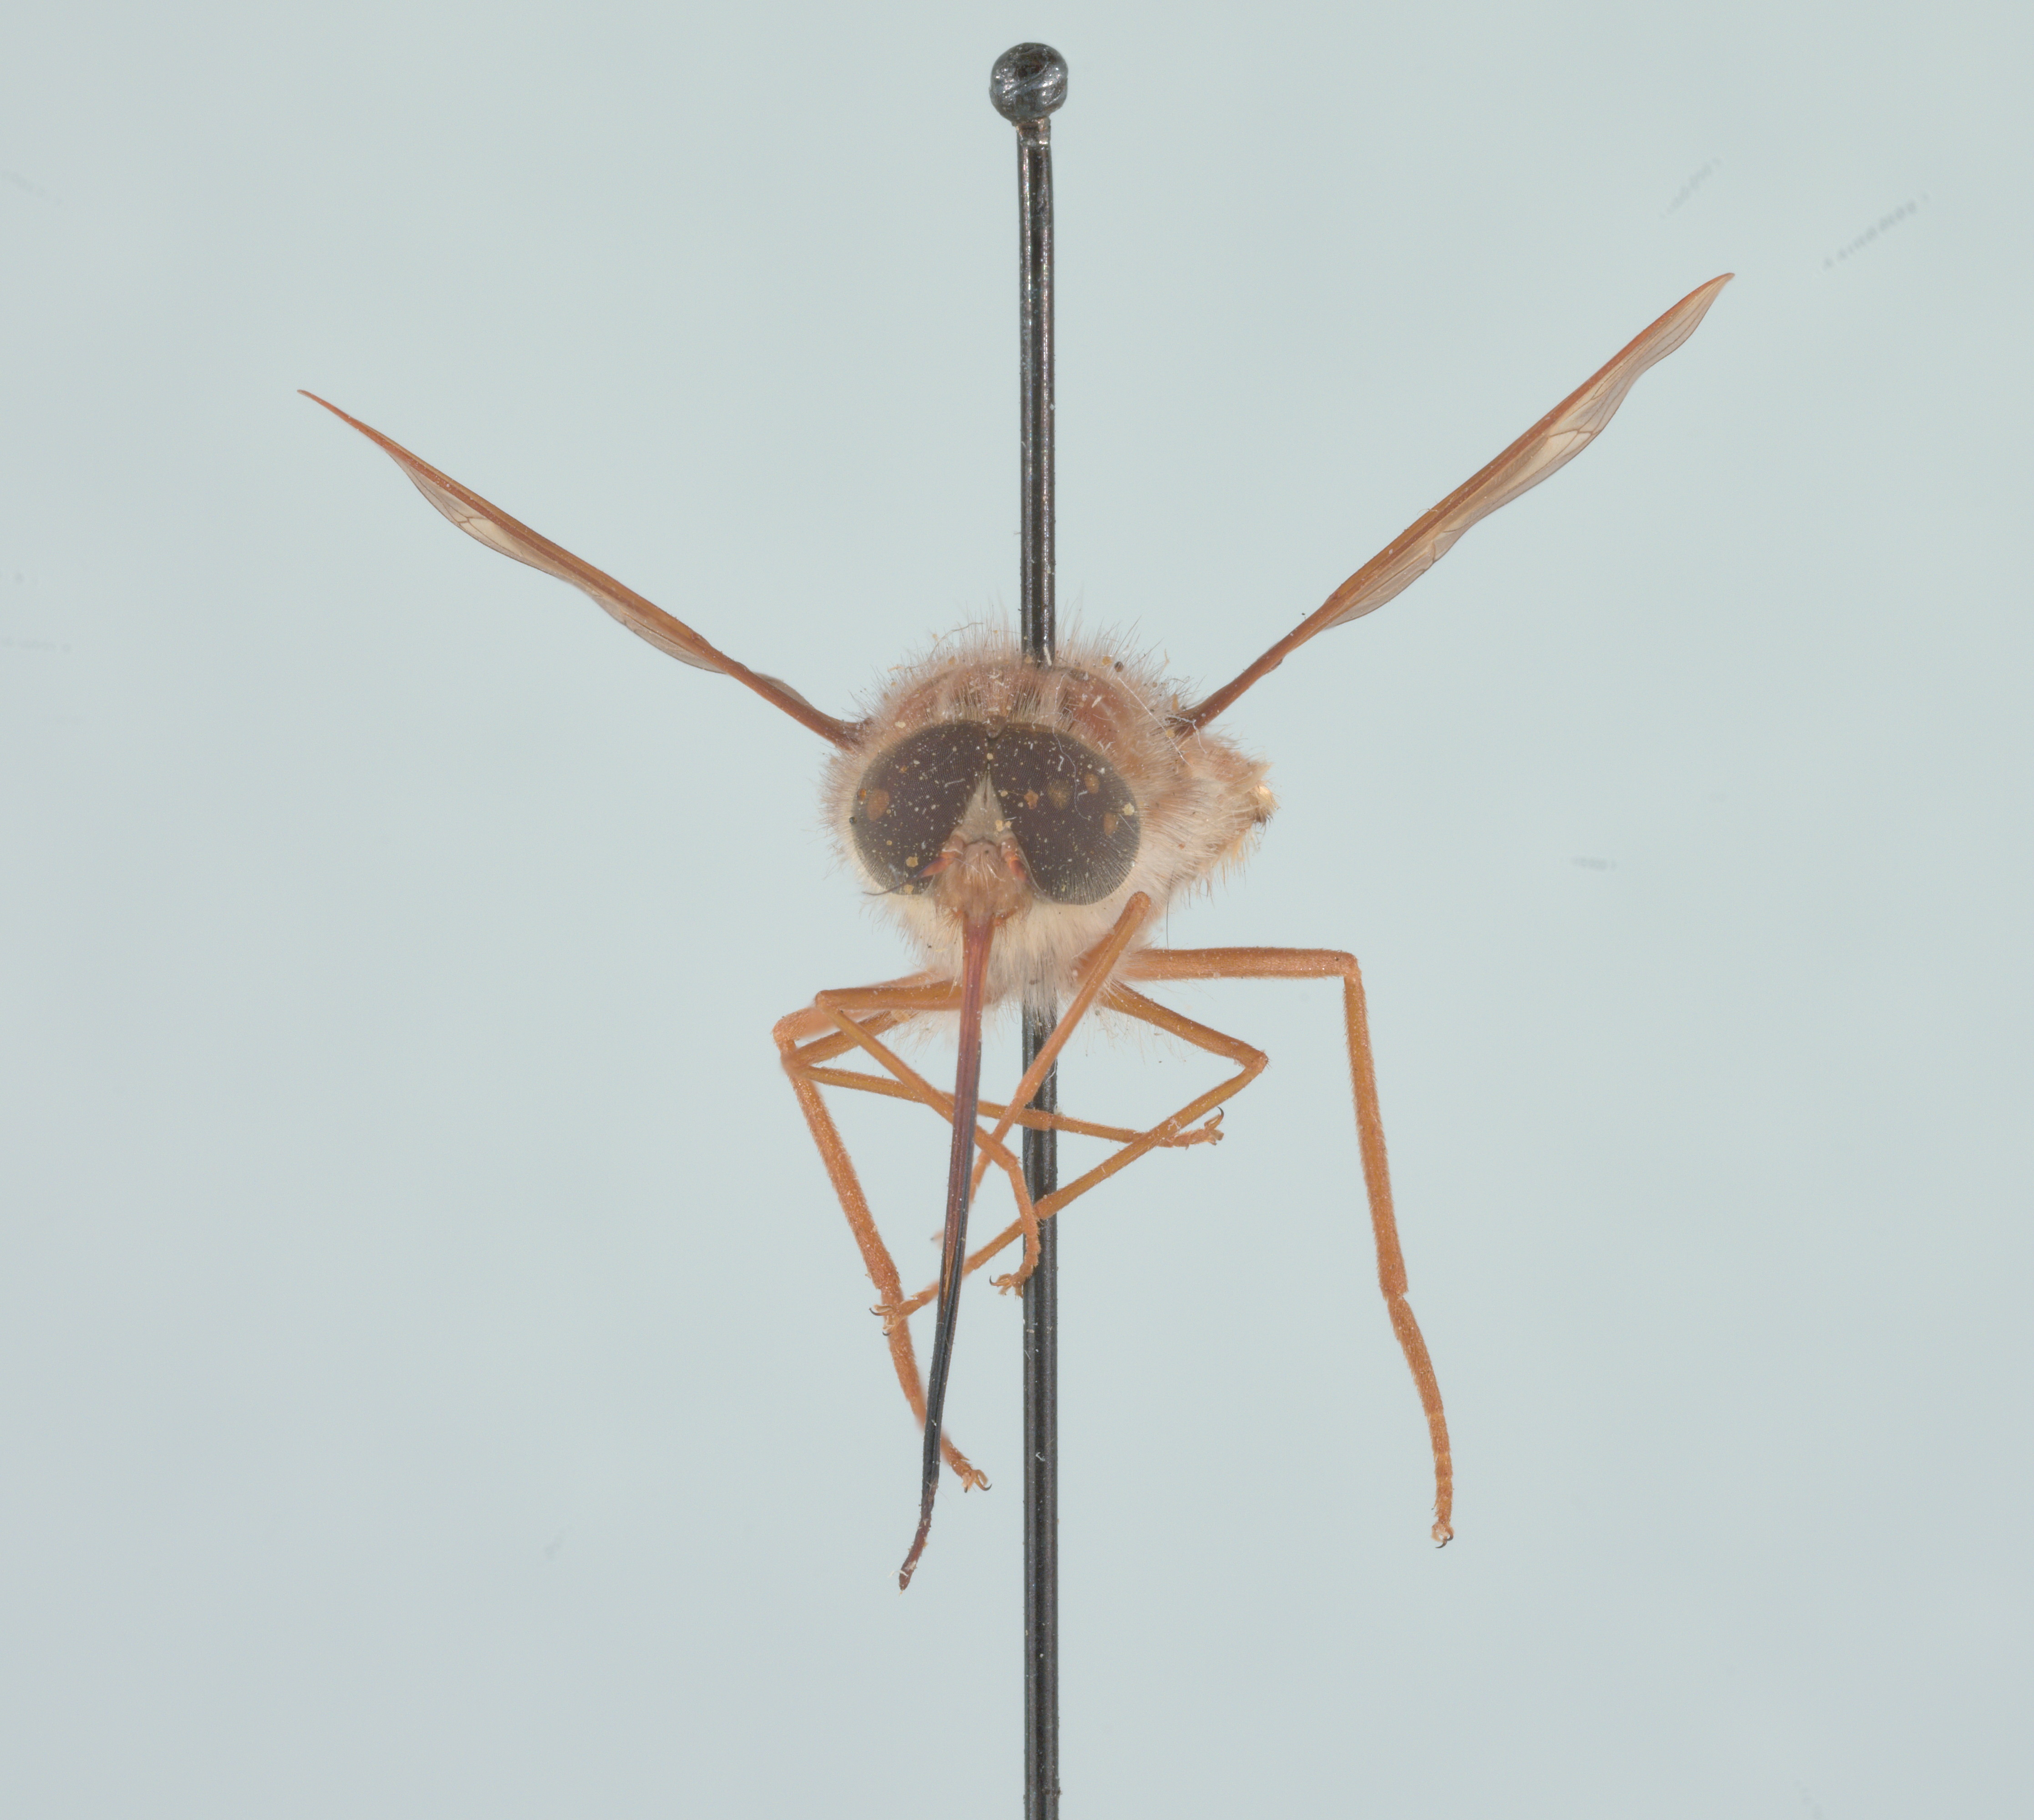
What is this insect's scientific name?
Hirmoneura nubipennis (also Trichophthalma nubipennis)
